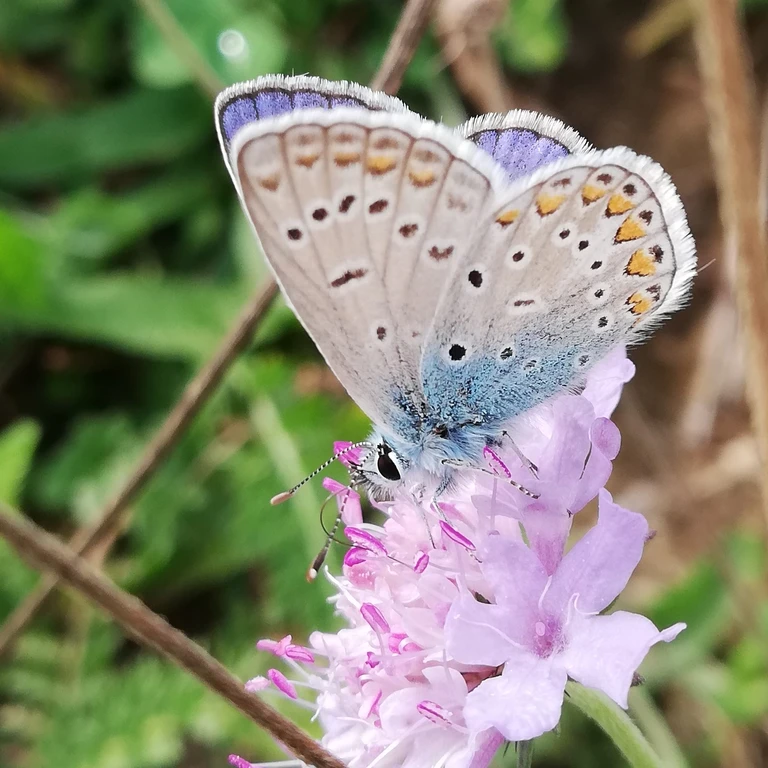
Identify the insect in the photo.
Polyommatus icarus
